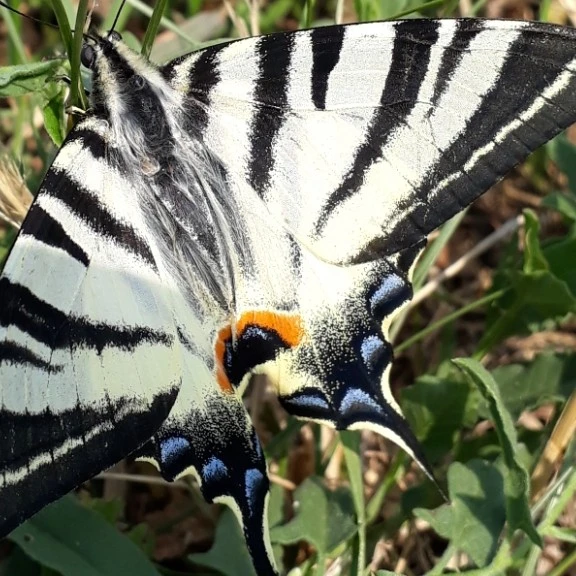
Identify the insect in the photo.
Iphiclides podalirius
